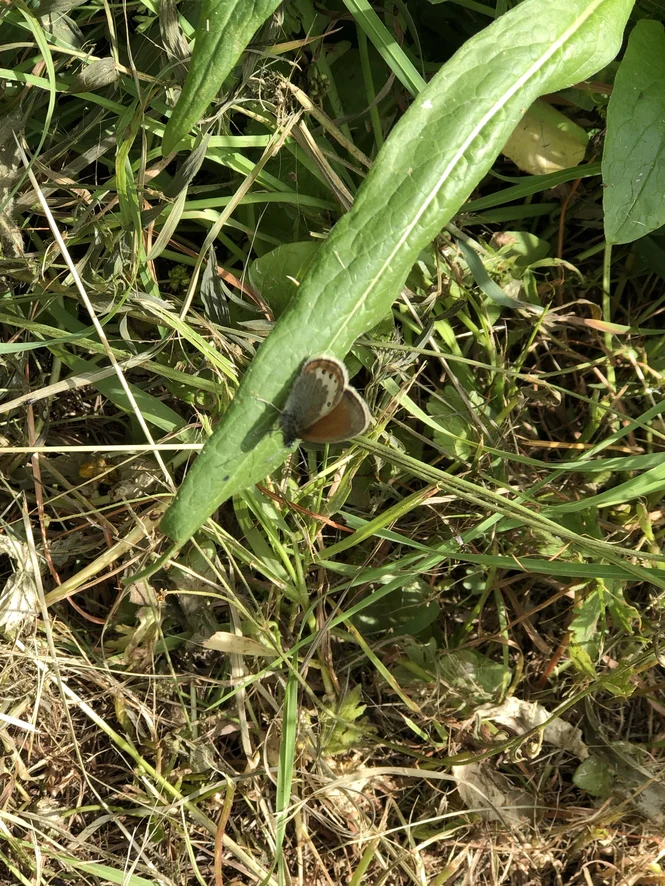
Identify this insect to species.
Coenonympha gardetta
